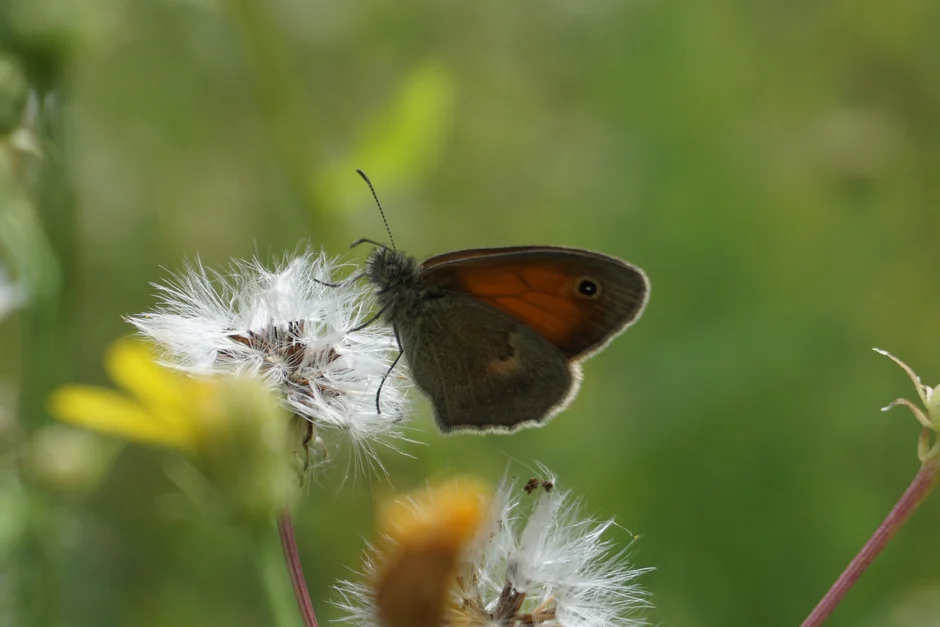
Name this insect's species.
Coenonympha pamphilus
